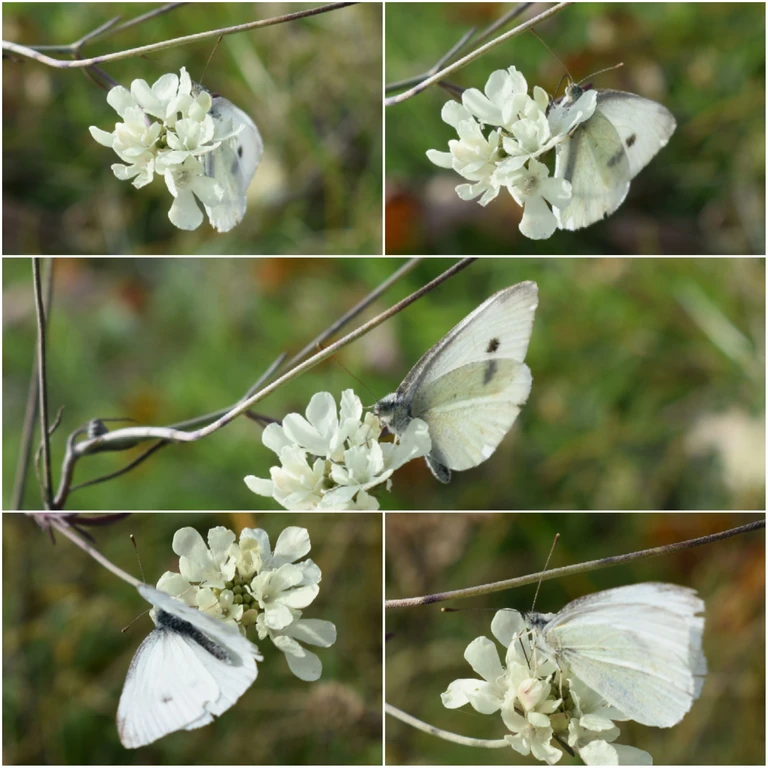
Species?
Pieris rapae
